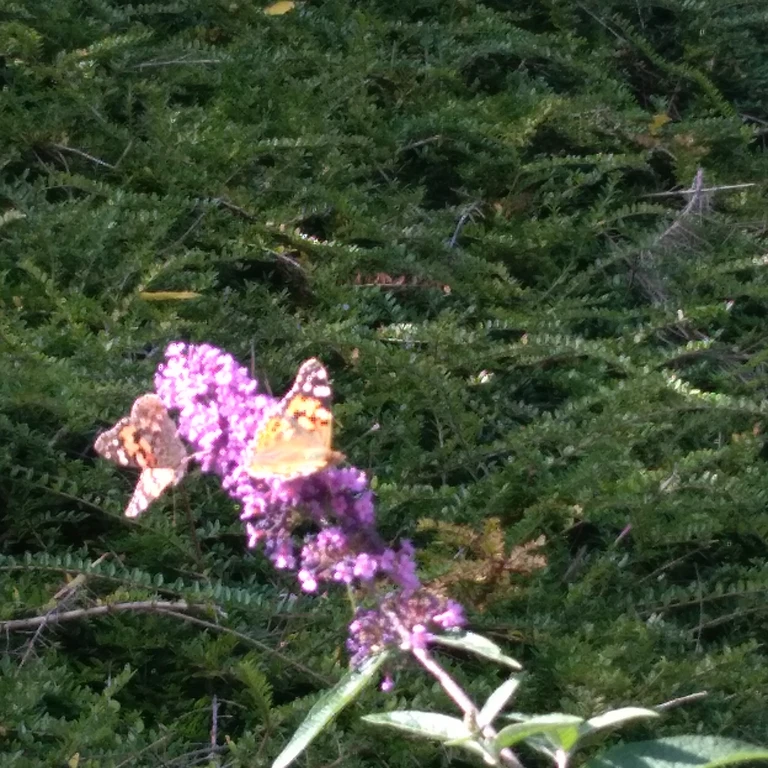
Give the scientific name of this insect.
Vanessa cardui
